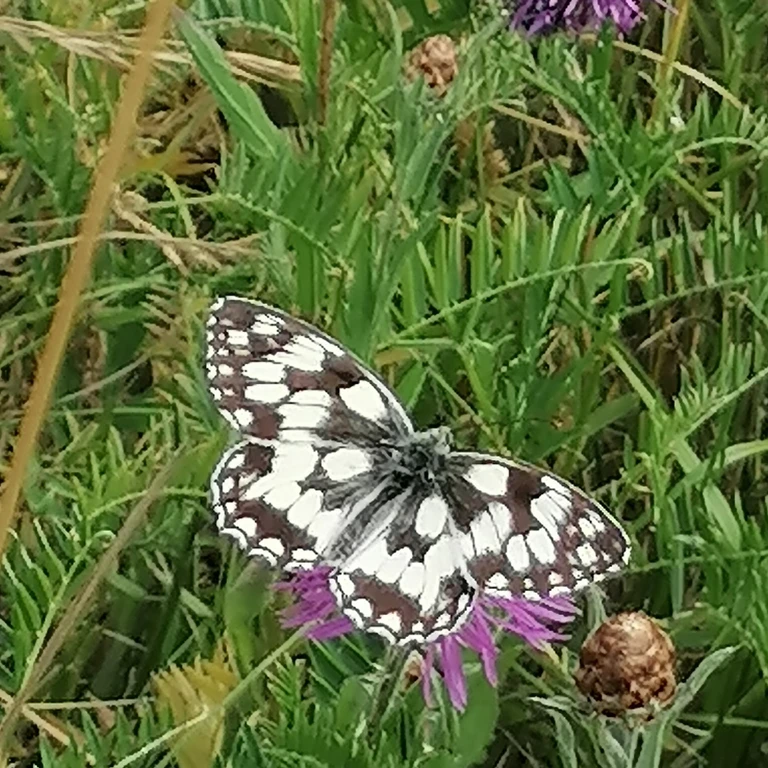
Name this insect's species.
Melanargia galathea
